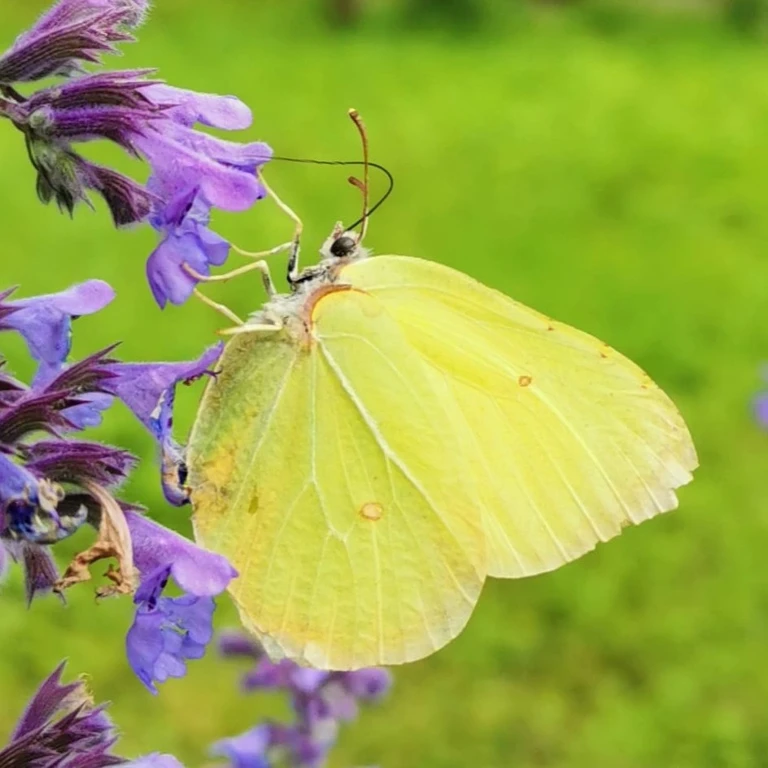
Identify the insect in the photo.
Gonepteryx rhamni
